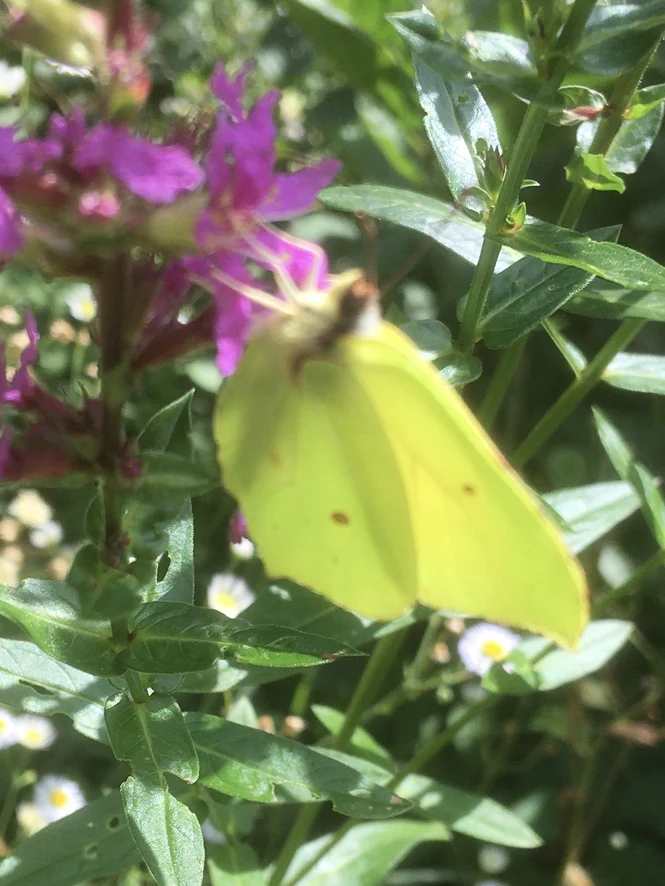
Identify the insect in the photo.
Gonepteryx rhamni
